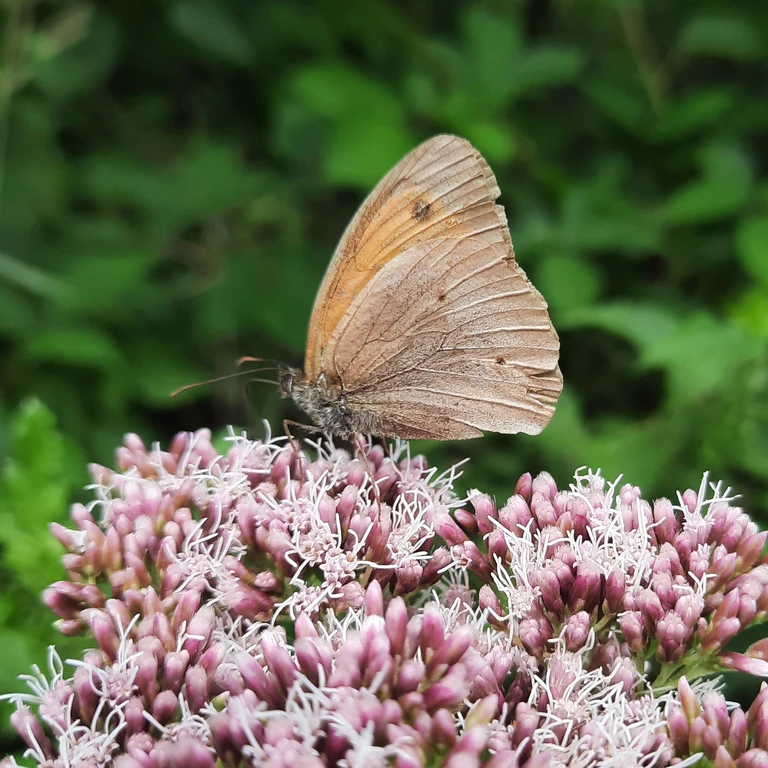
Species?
Maniola jurtina
